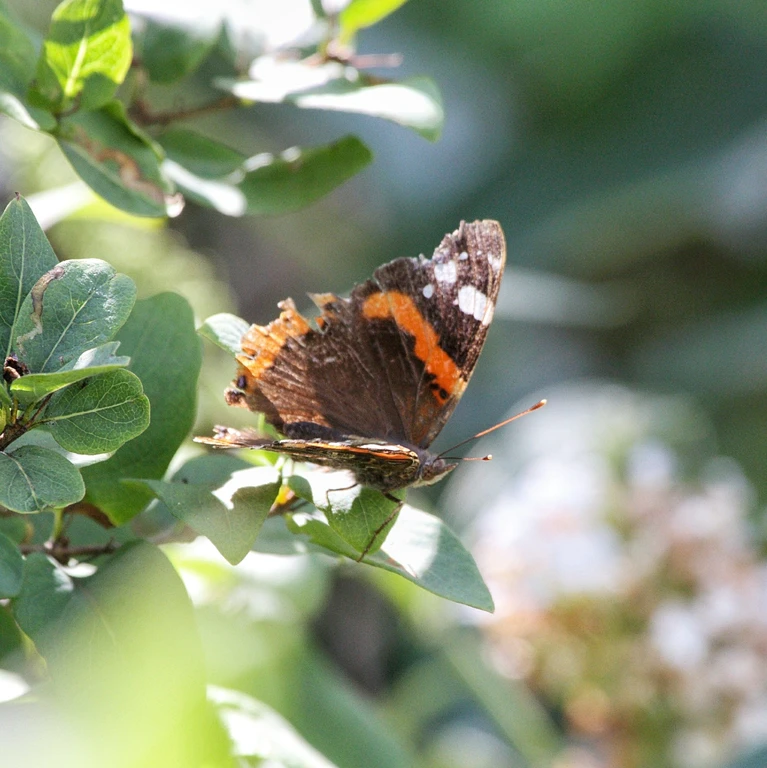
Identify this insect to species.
Vanessa atalanta
